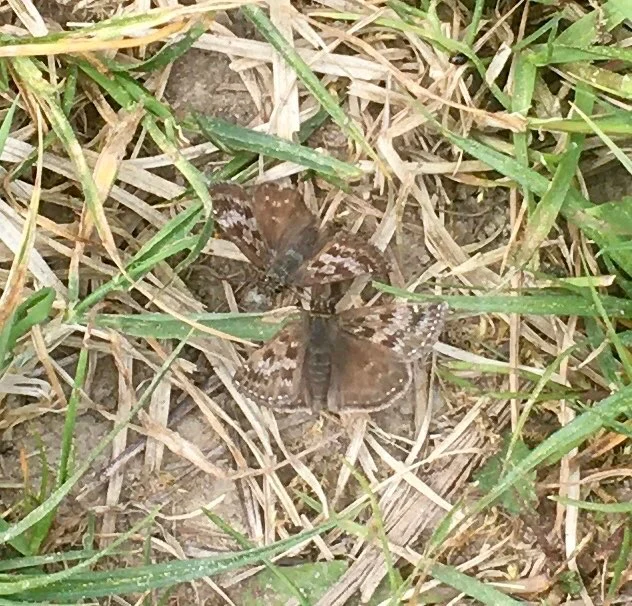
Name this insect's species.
Erynnis tages
